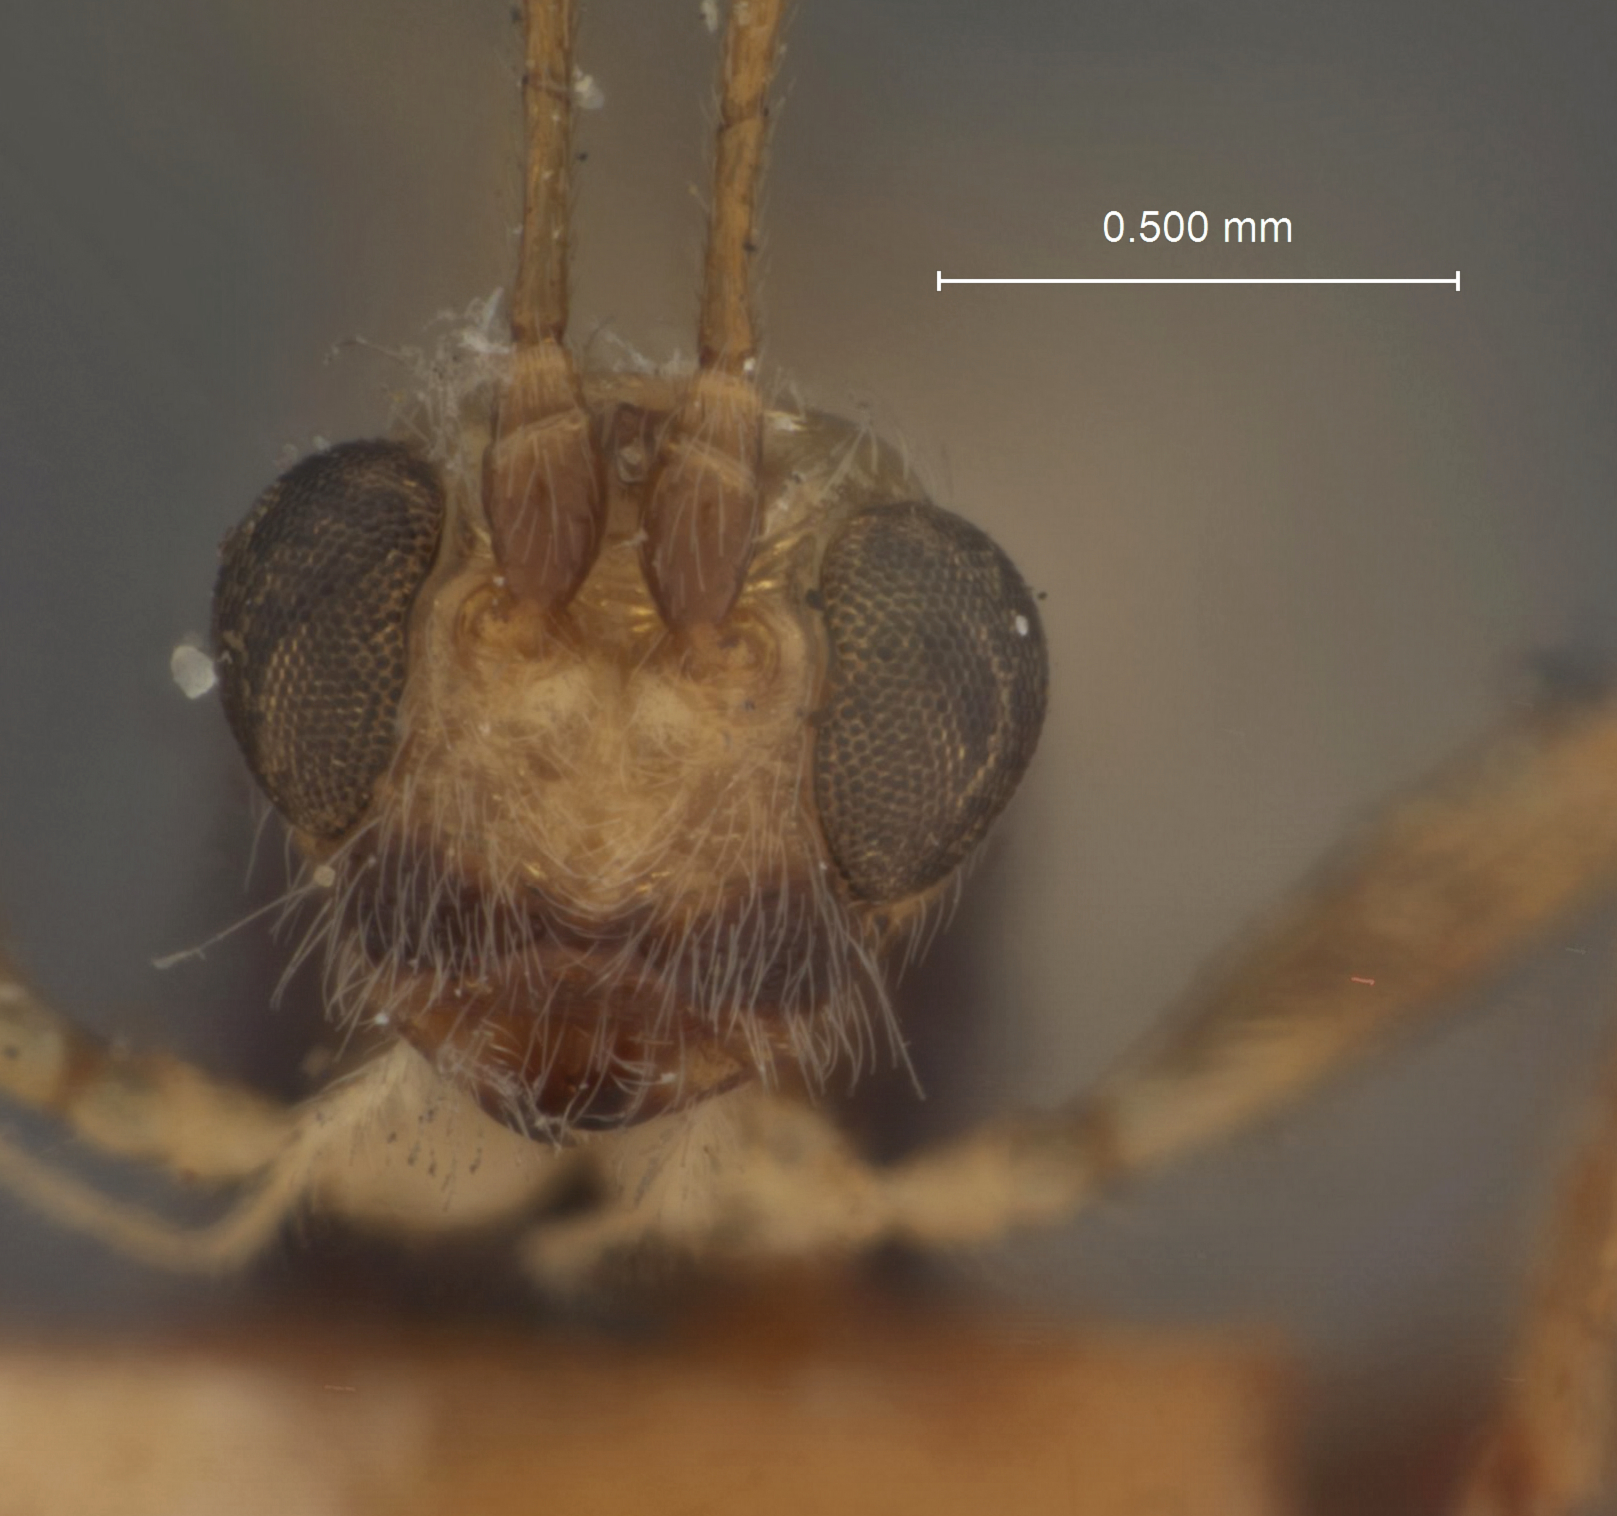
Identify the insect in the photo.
Spathius echemus
